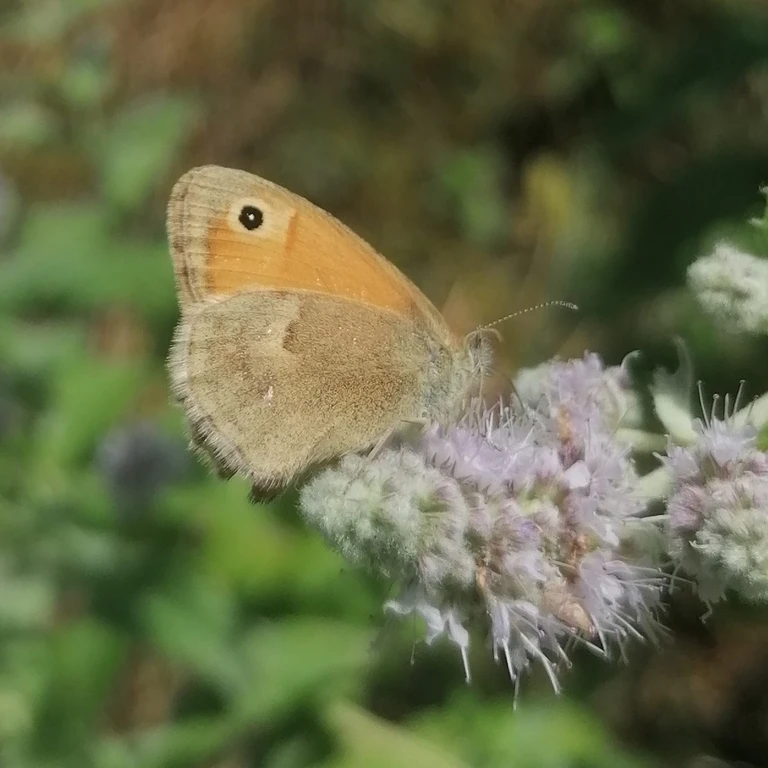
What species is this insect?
Coenonympha pamphilus
